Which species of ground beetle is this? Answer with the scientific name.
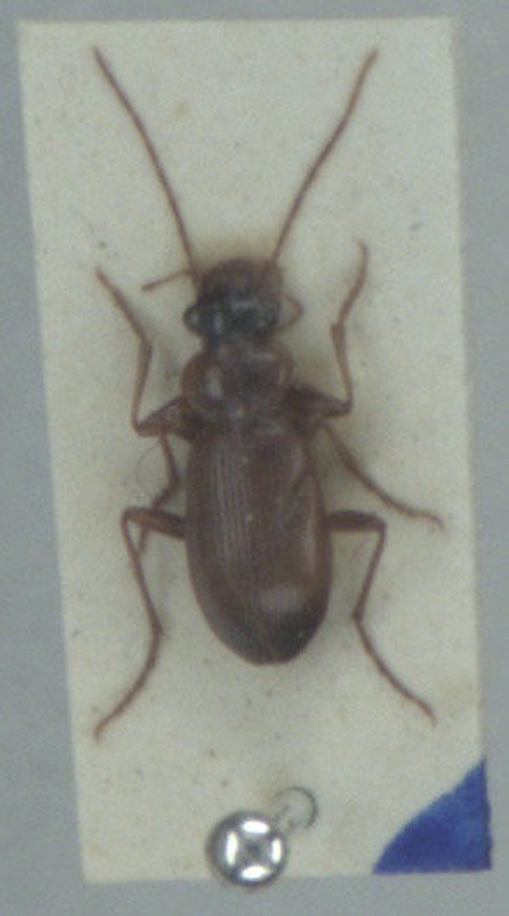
Leistus terminatus
